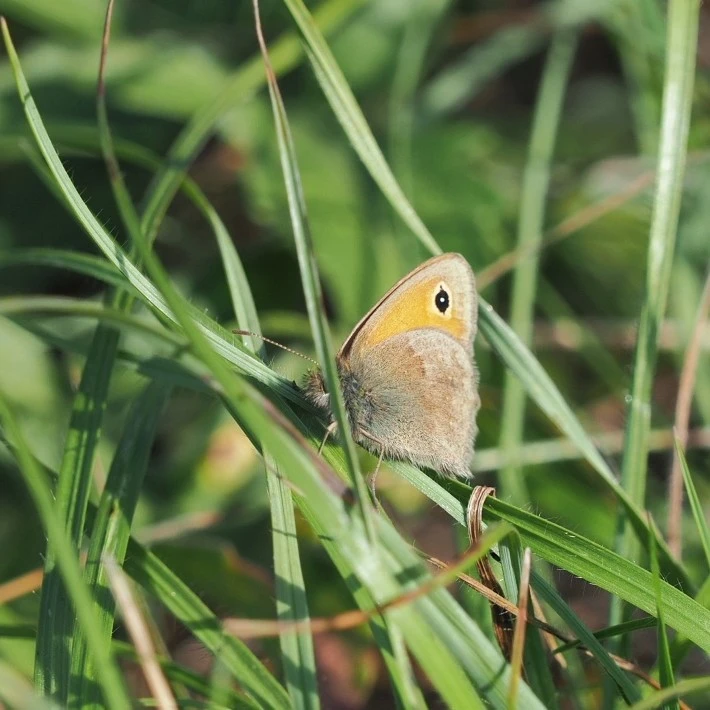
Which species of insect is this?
Coenonympha pamphilus
